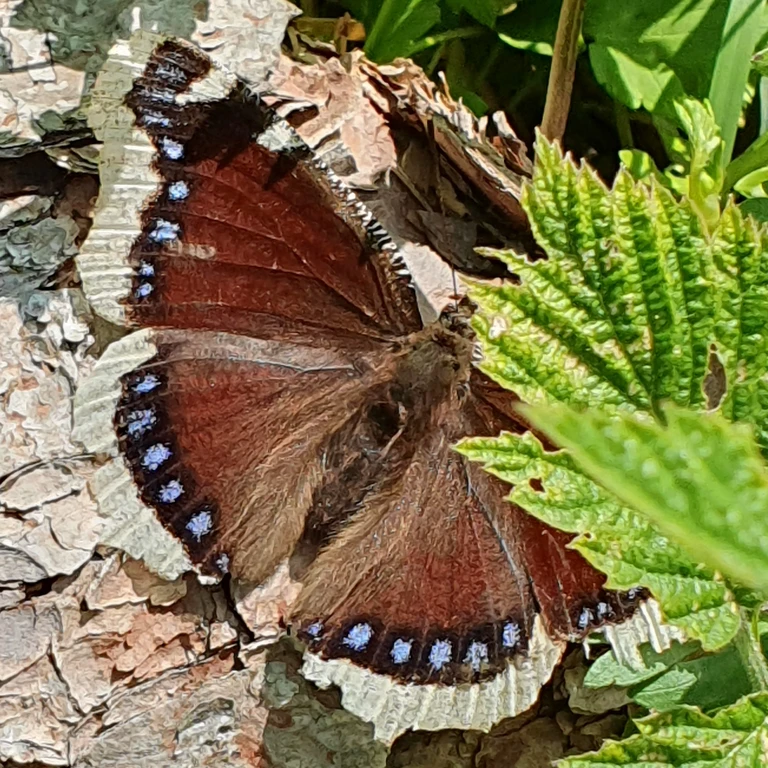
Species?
Nymphalis antiopa
